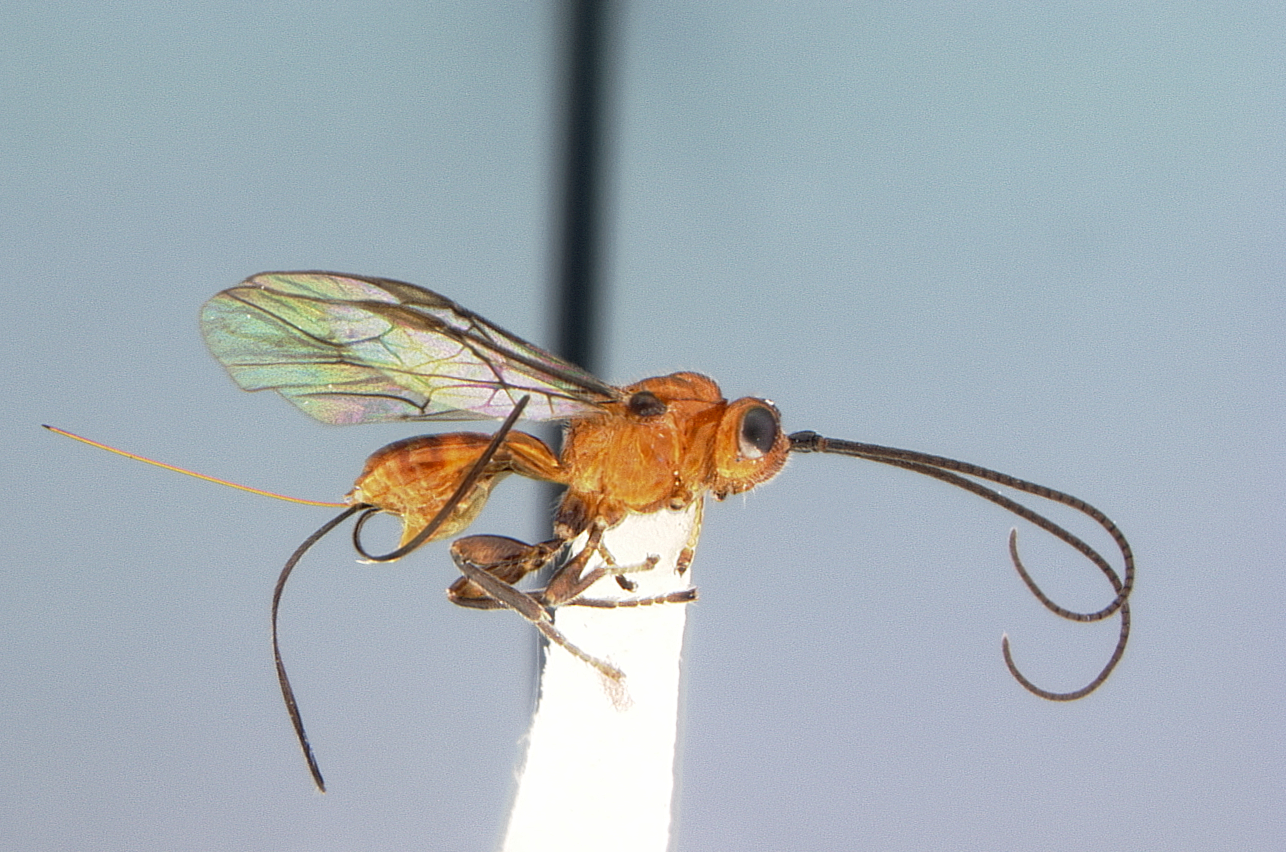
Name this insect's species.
Parachasma anastrephilum
